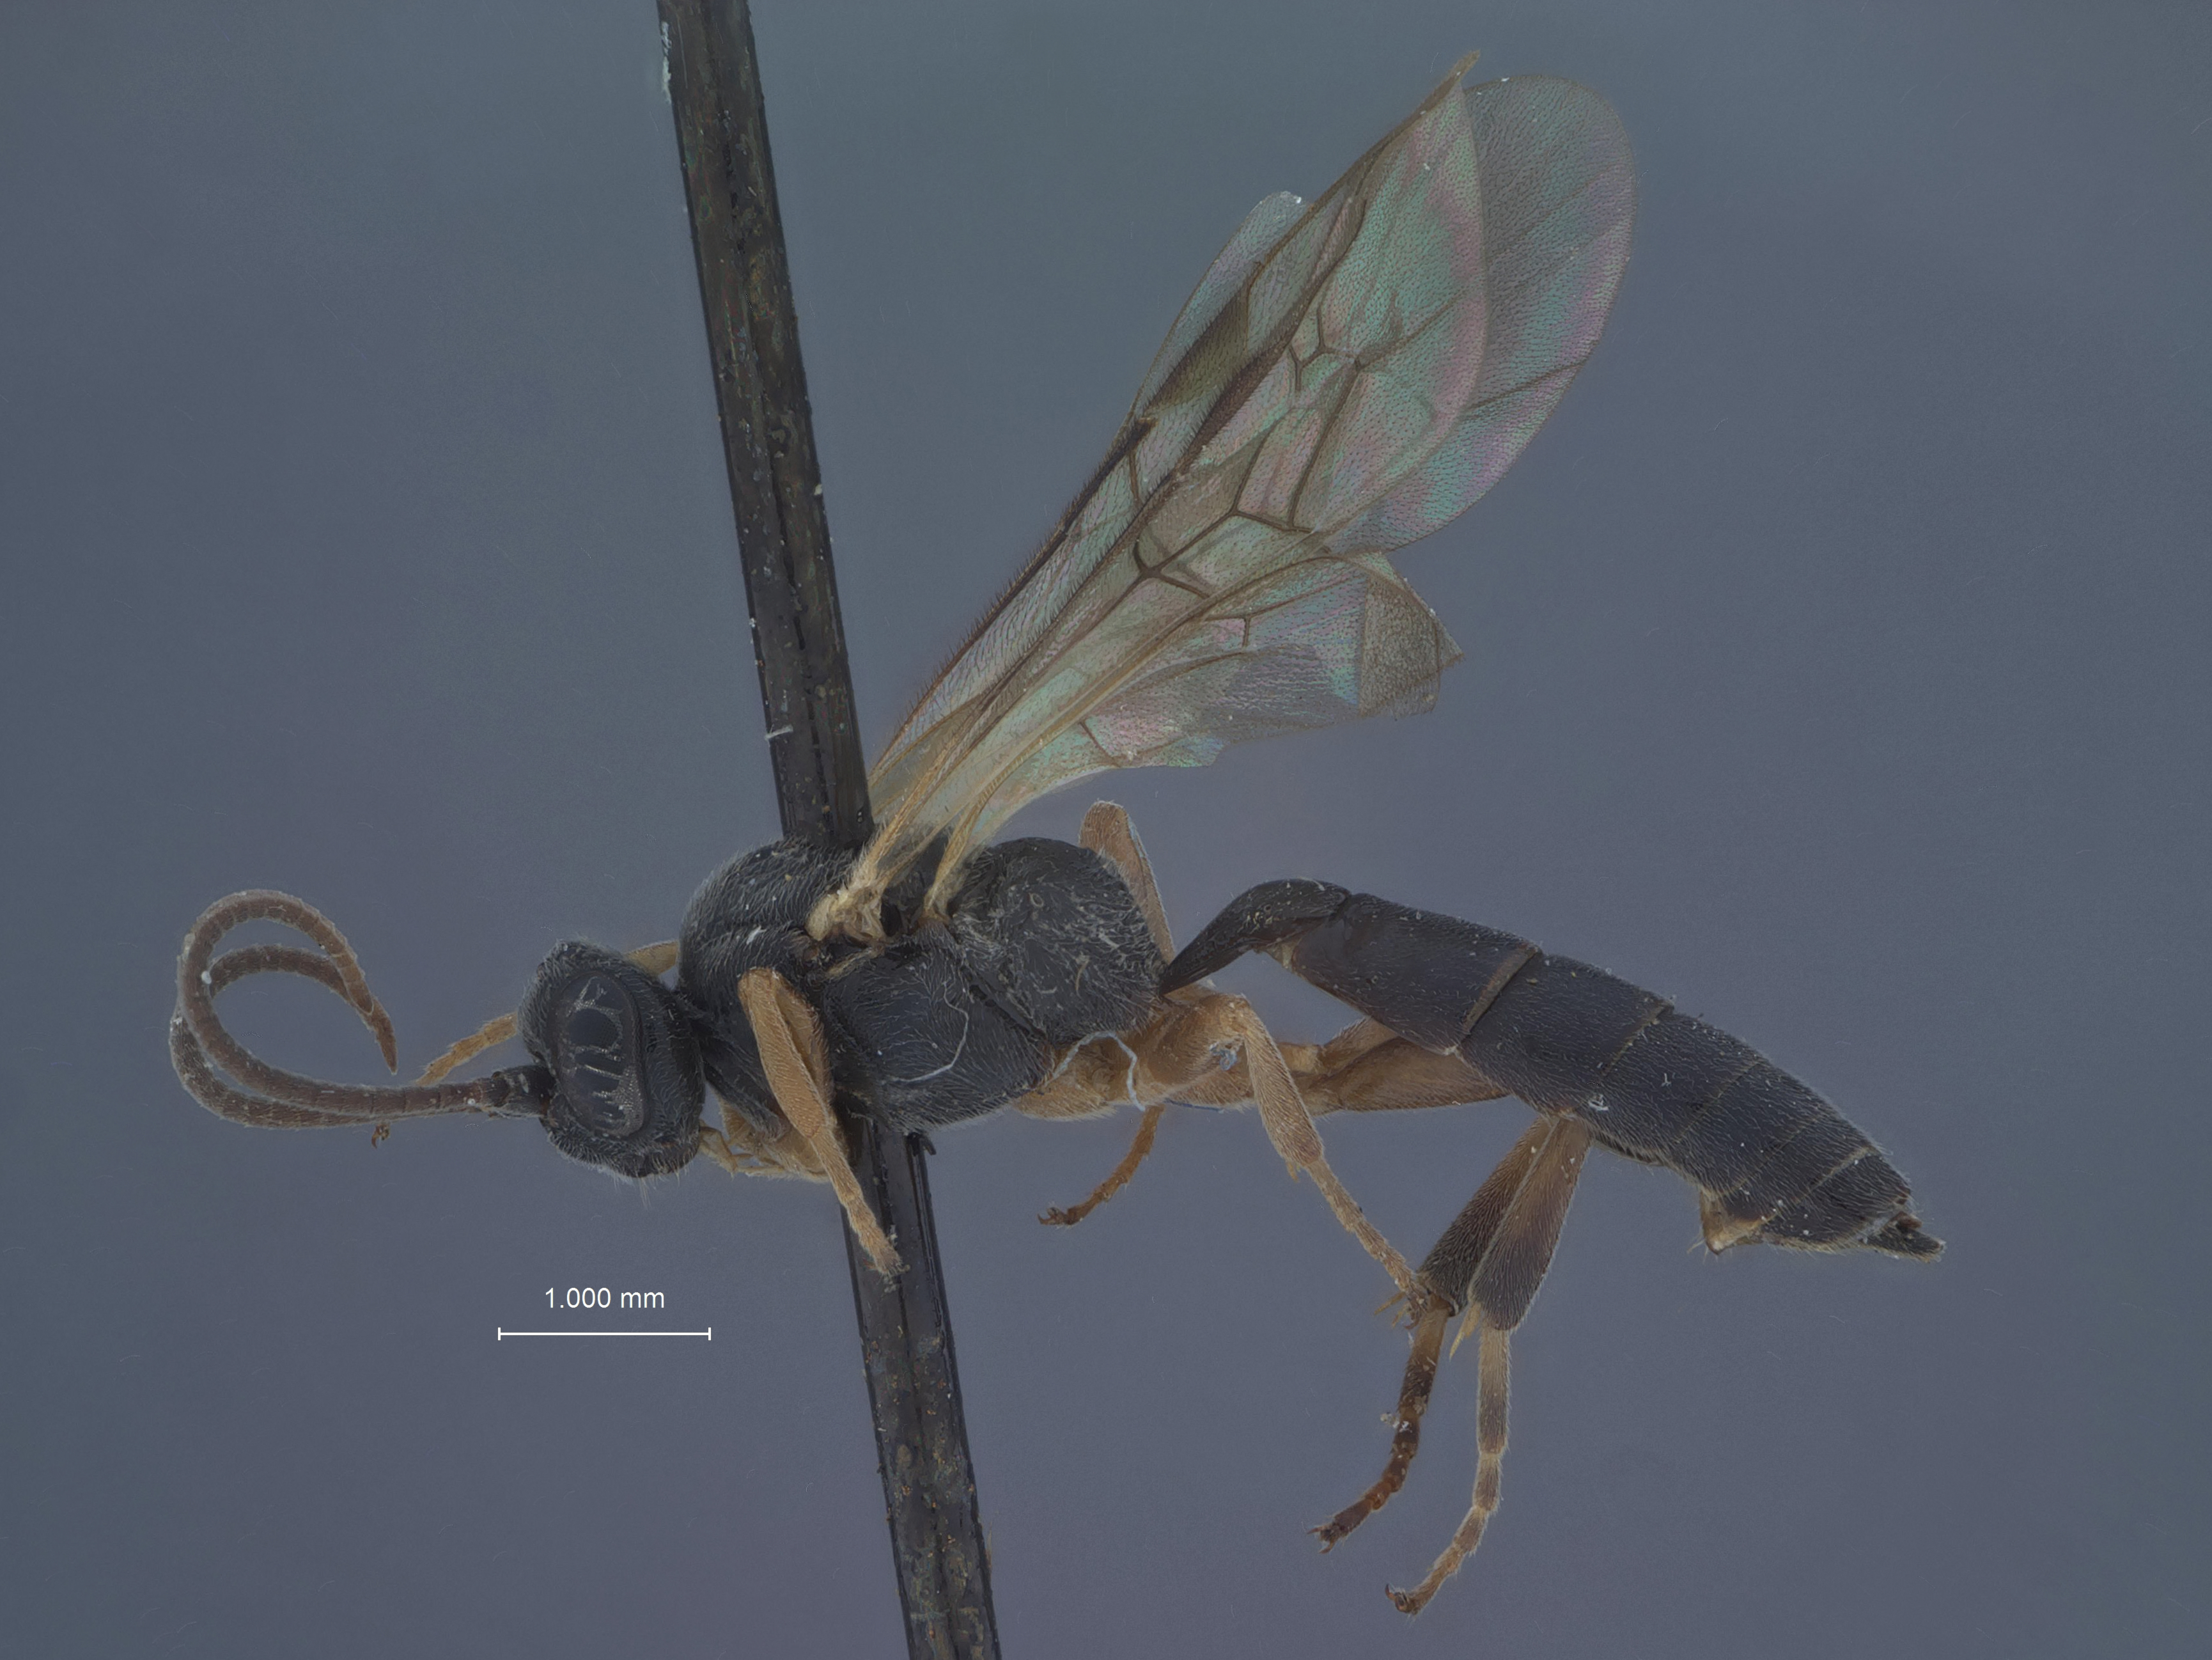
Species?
Herpestomus hyponomeutae
